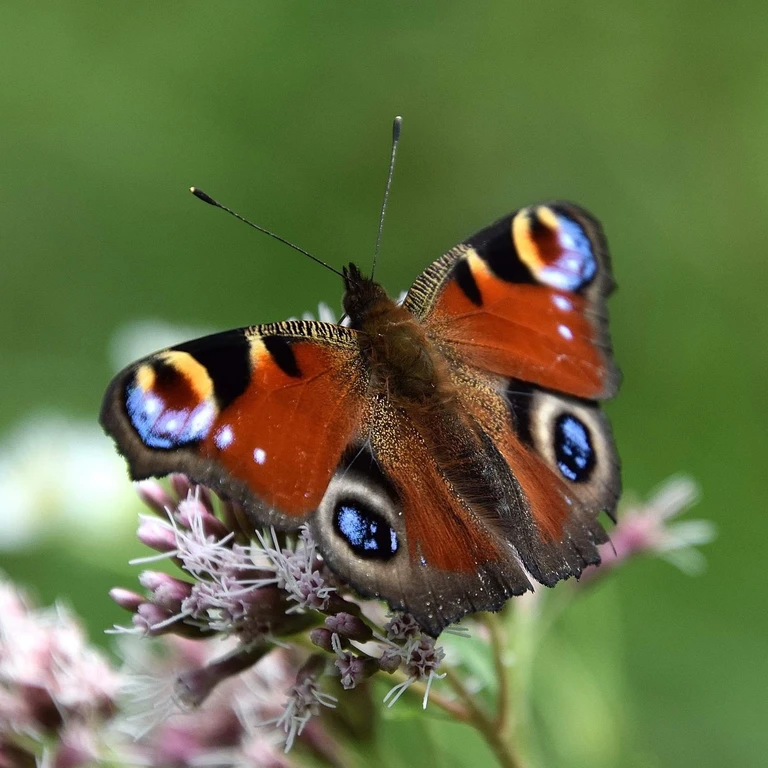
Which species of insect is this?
Aglais io
